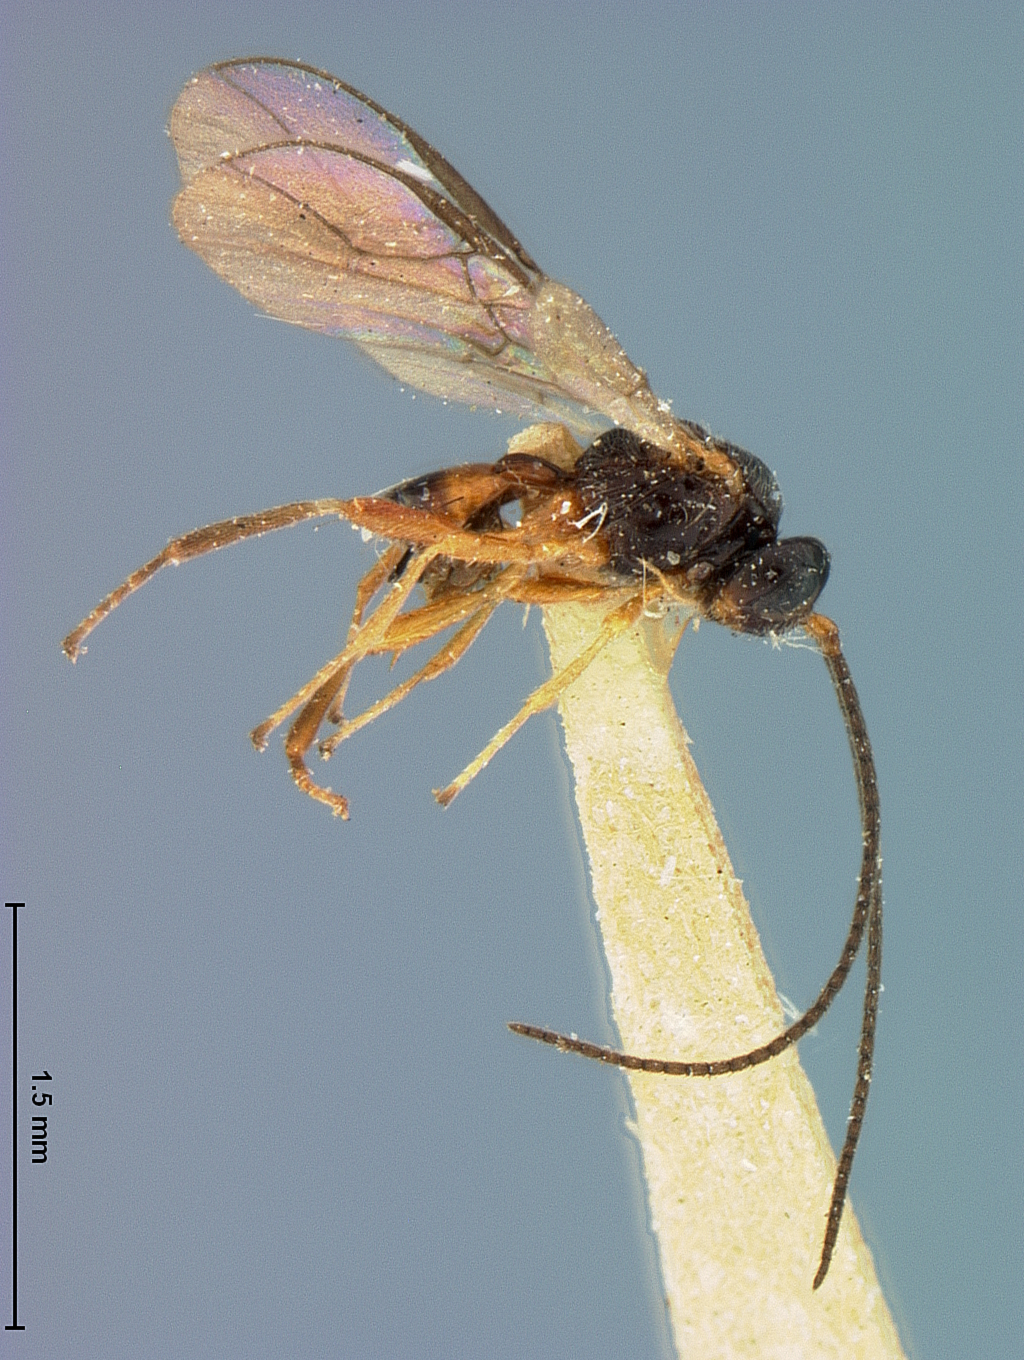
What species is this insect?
Opius apicalis
